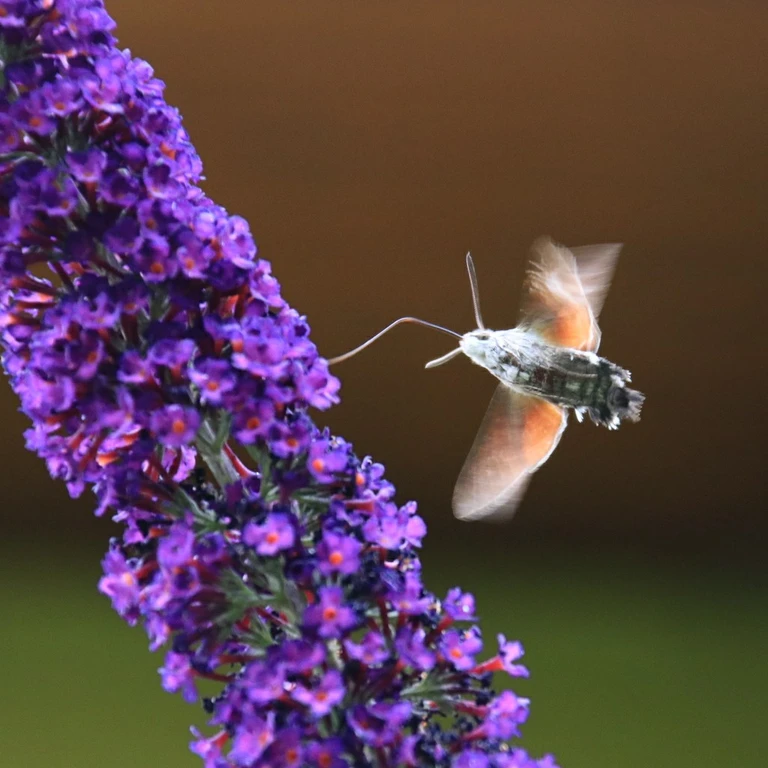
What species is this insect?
Macroglossum stellatarum
